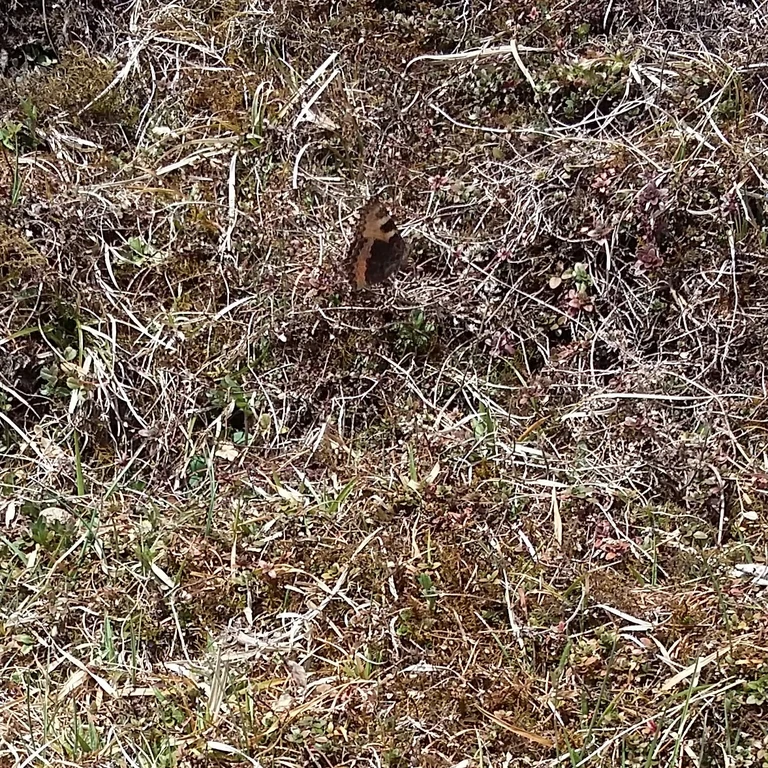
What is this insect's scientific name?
Aglais urticae
